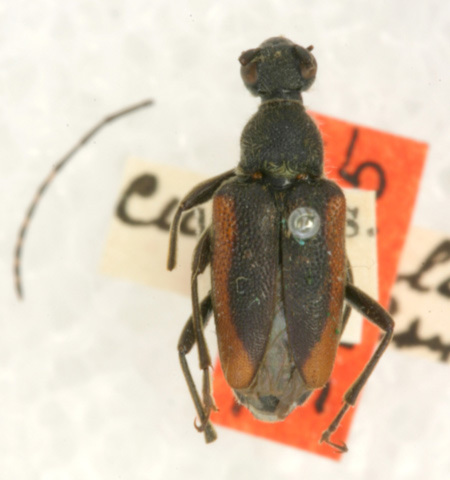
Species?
Brachyleptura cuneatula (also Brachyleptura vagans)
